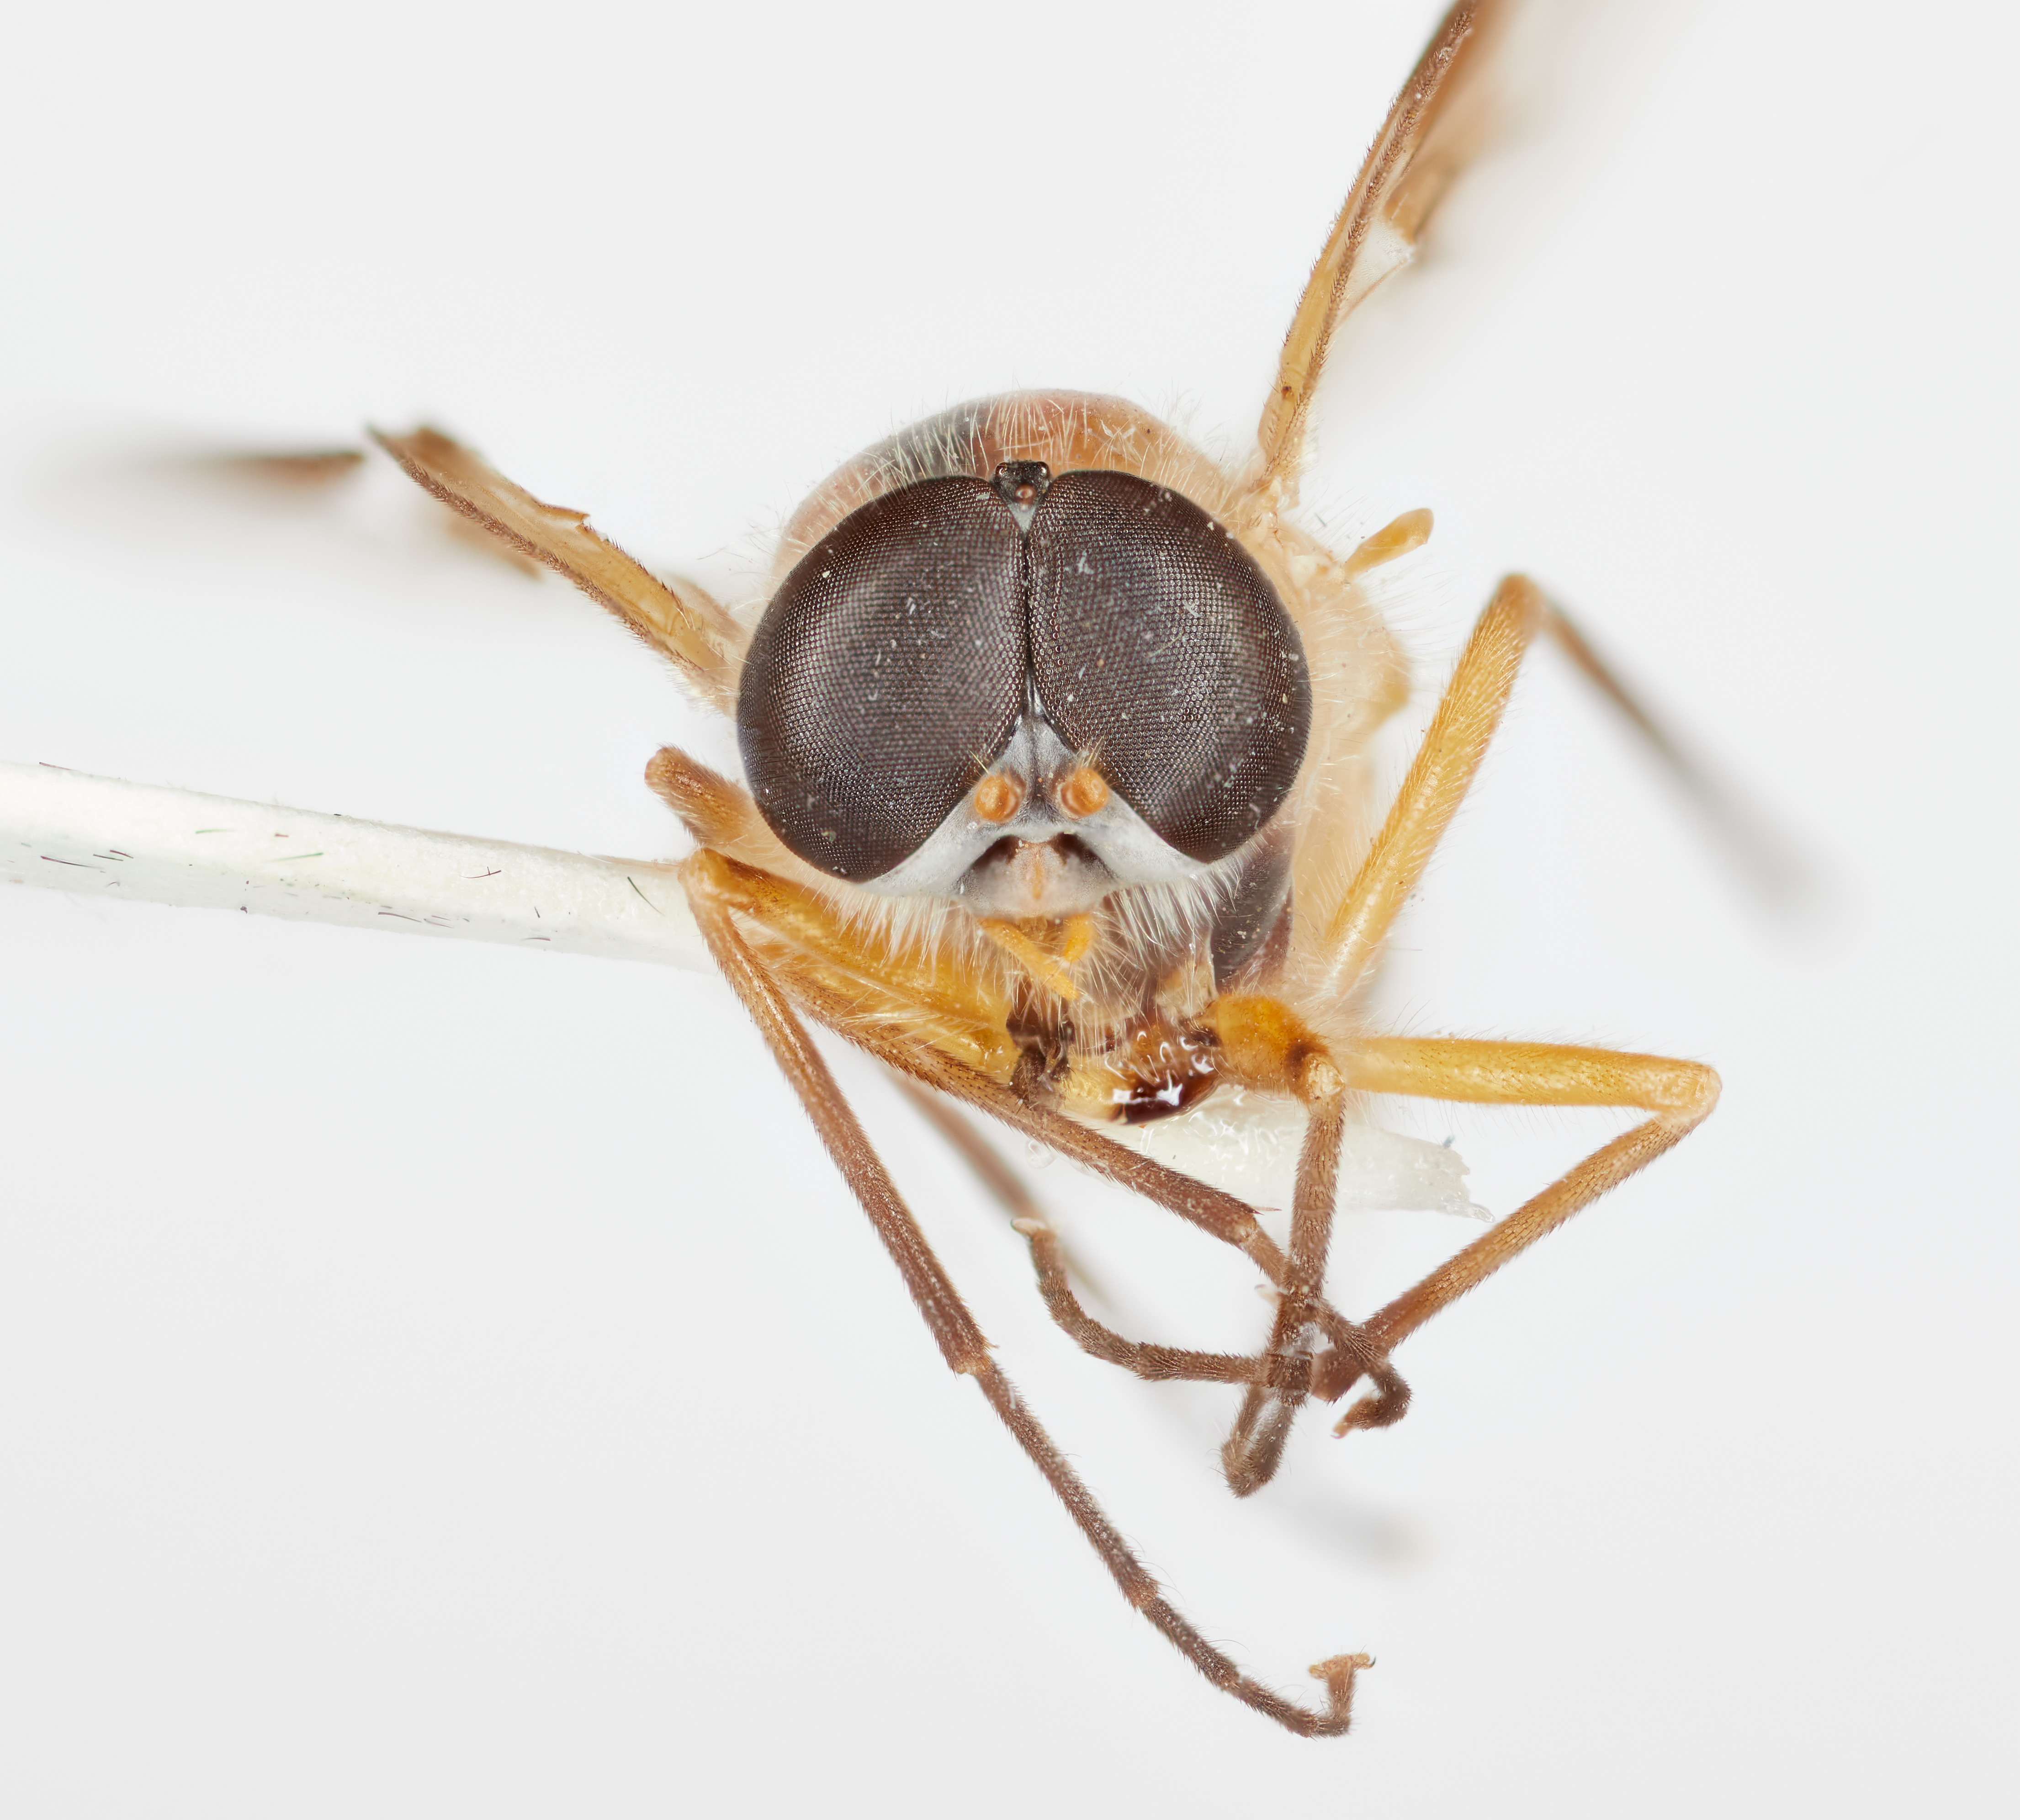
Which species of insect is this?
Dasyomma wirthi
